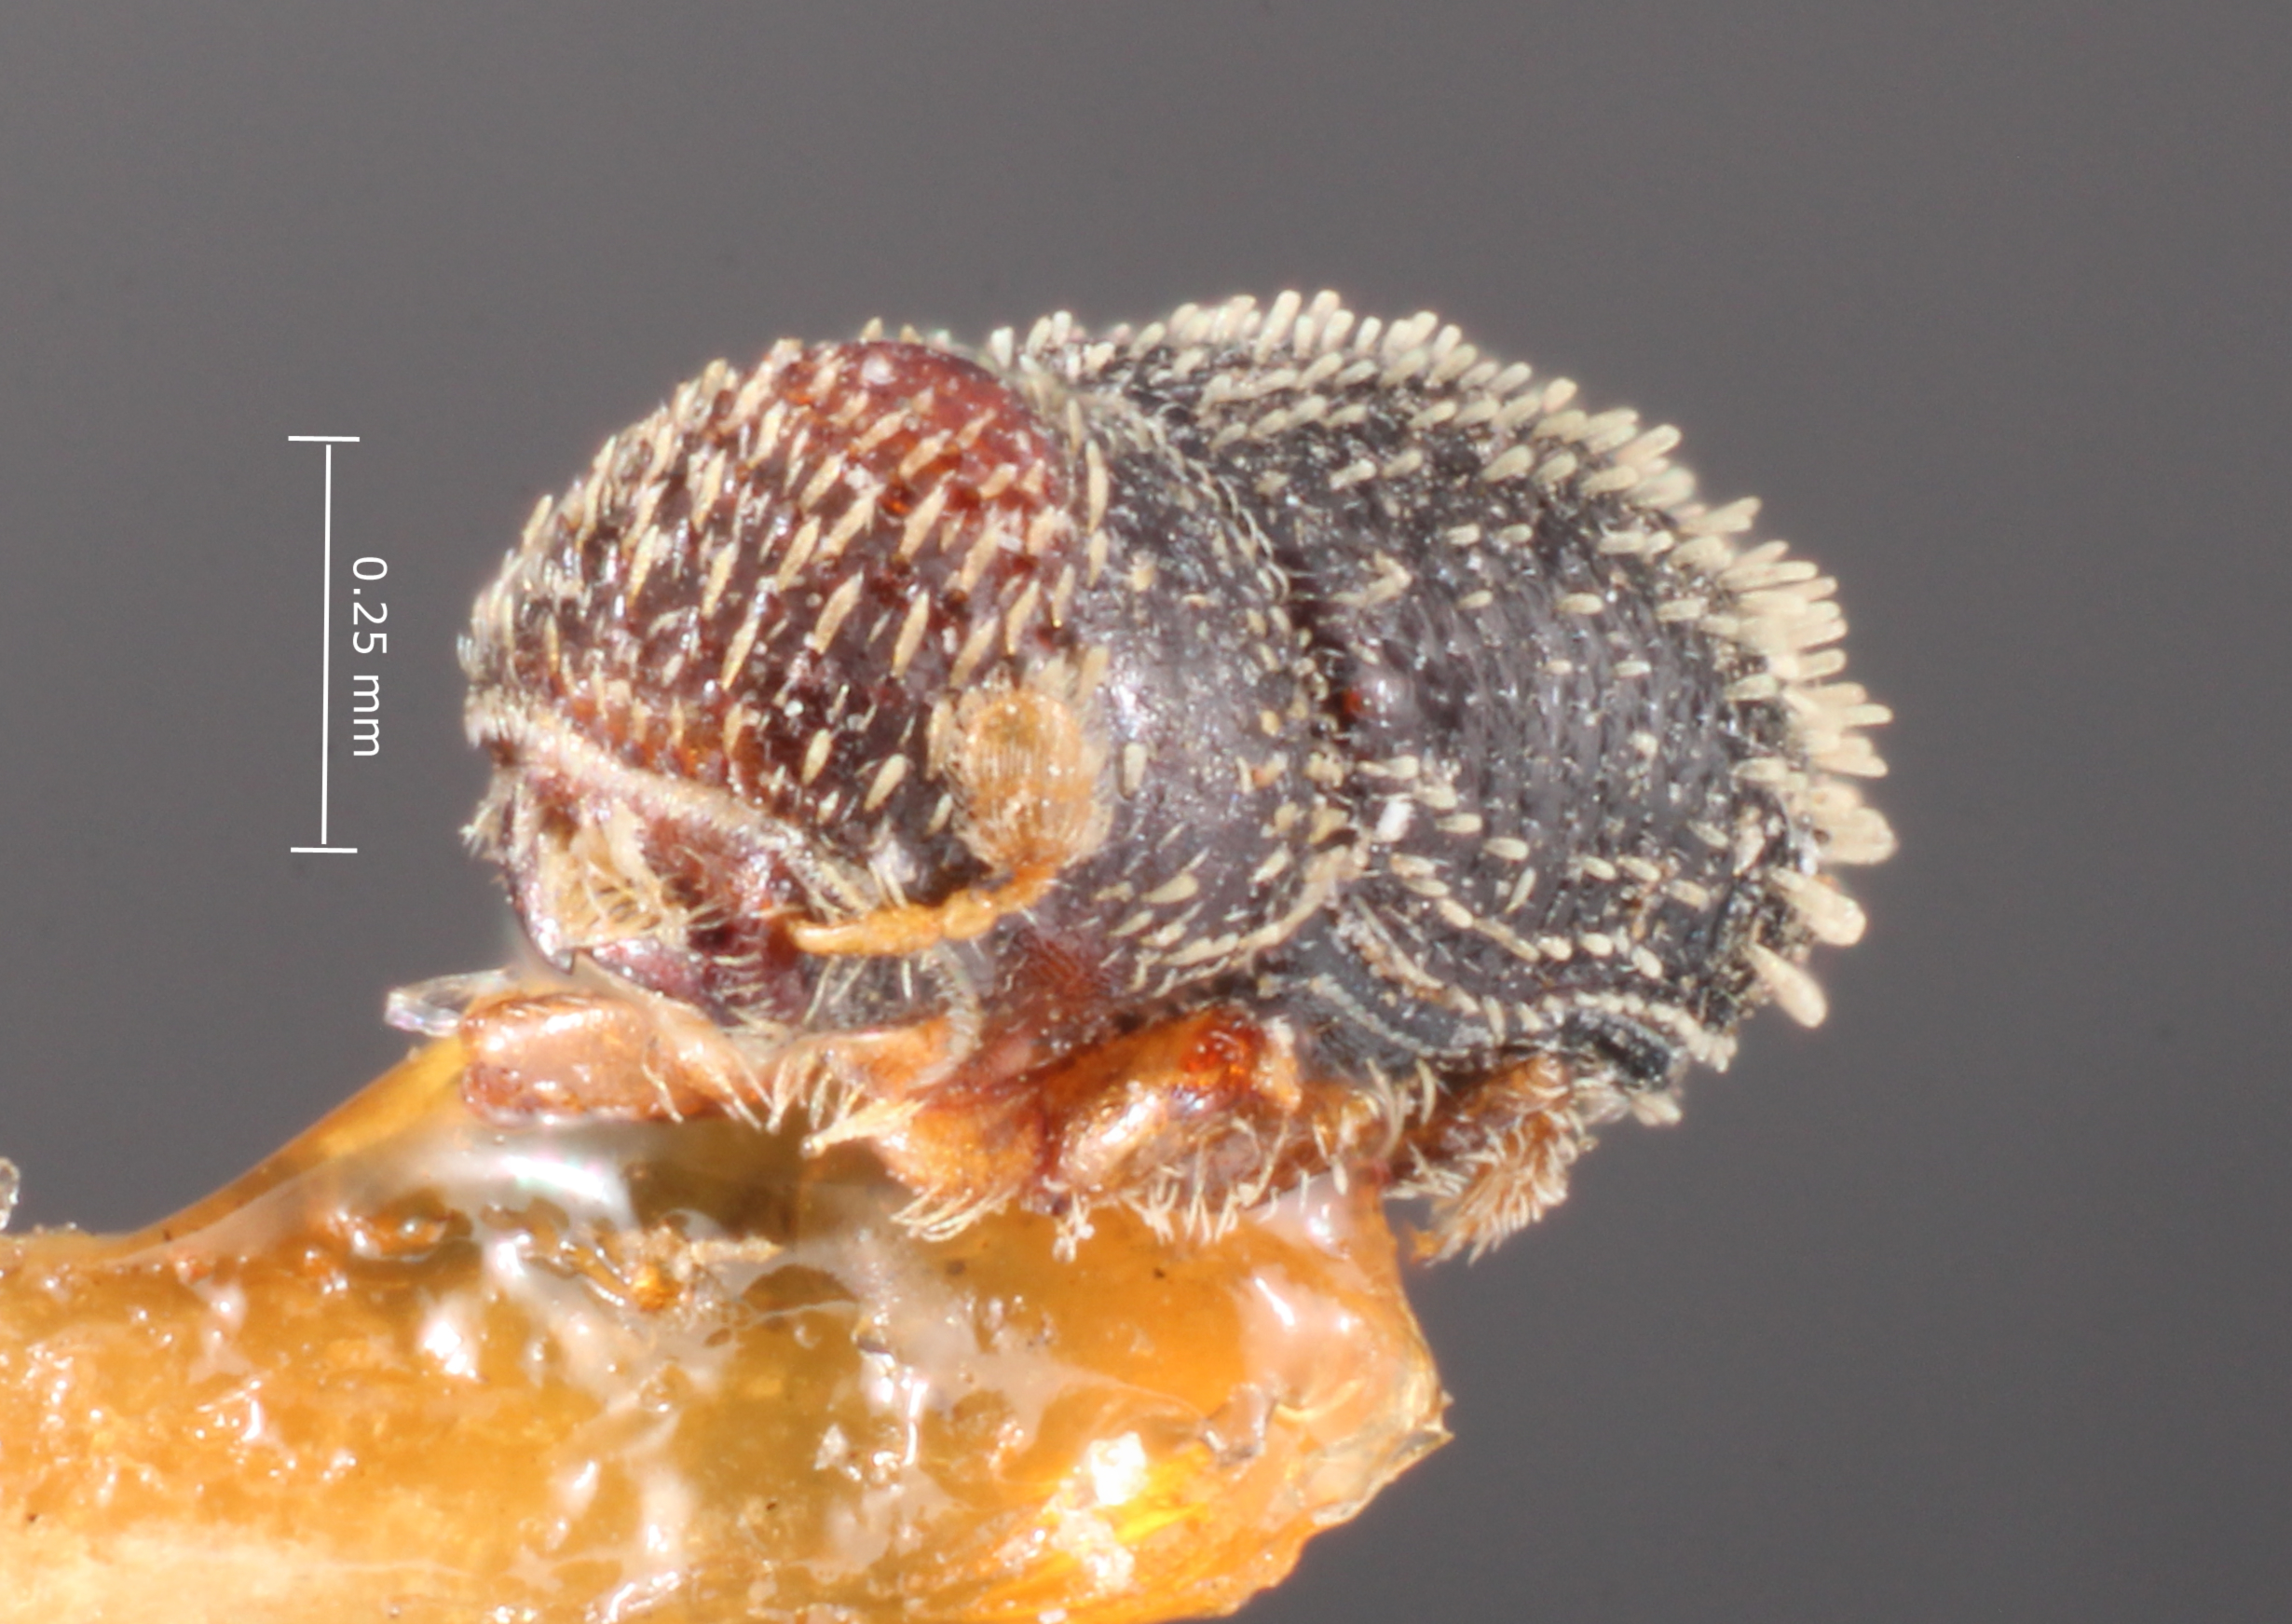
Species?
Pseudothysanoes phorodendri
